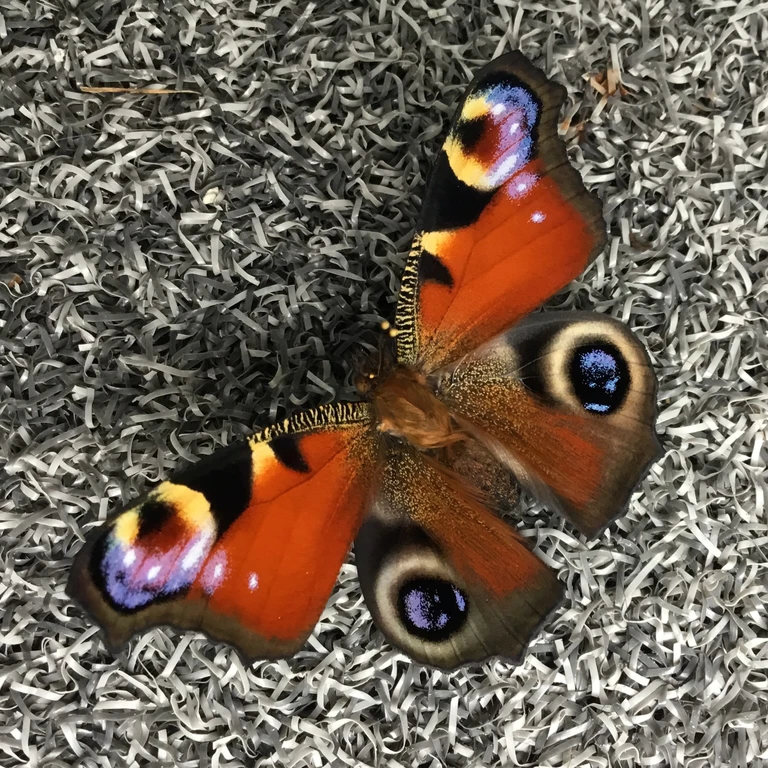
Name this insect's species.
Aglais io
